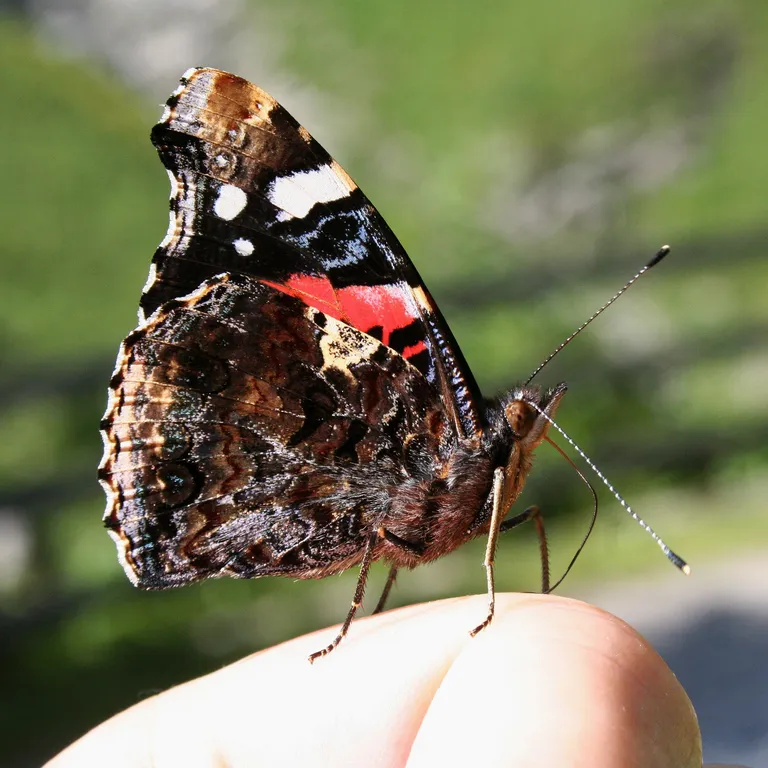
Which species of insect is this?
Vanessa atalanta
